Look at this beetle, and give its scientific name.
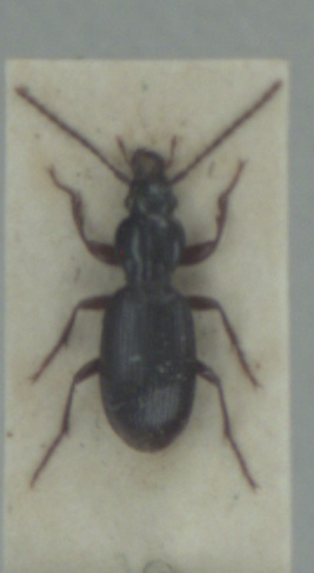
Stomis pumicatus
